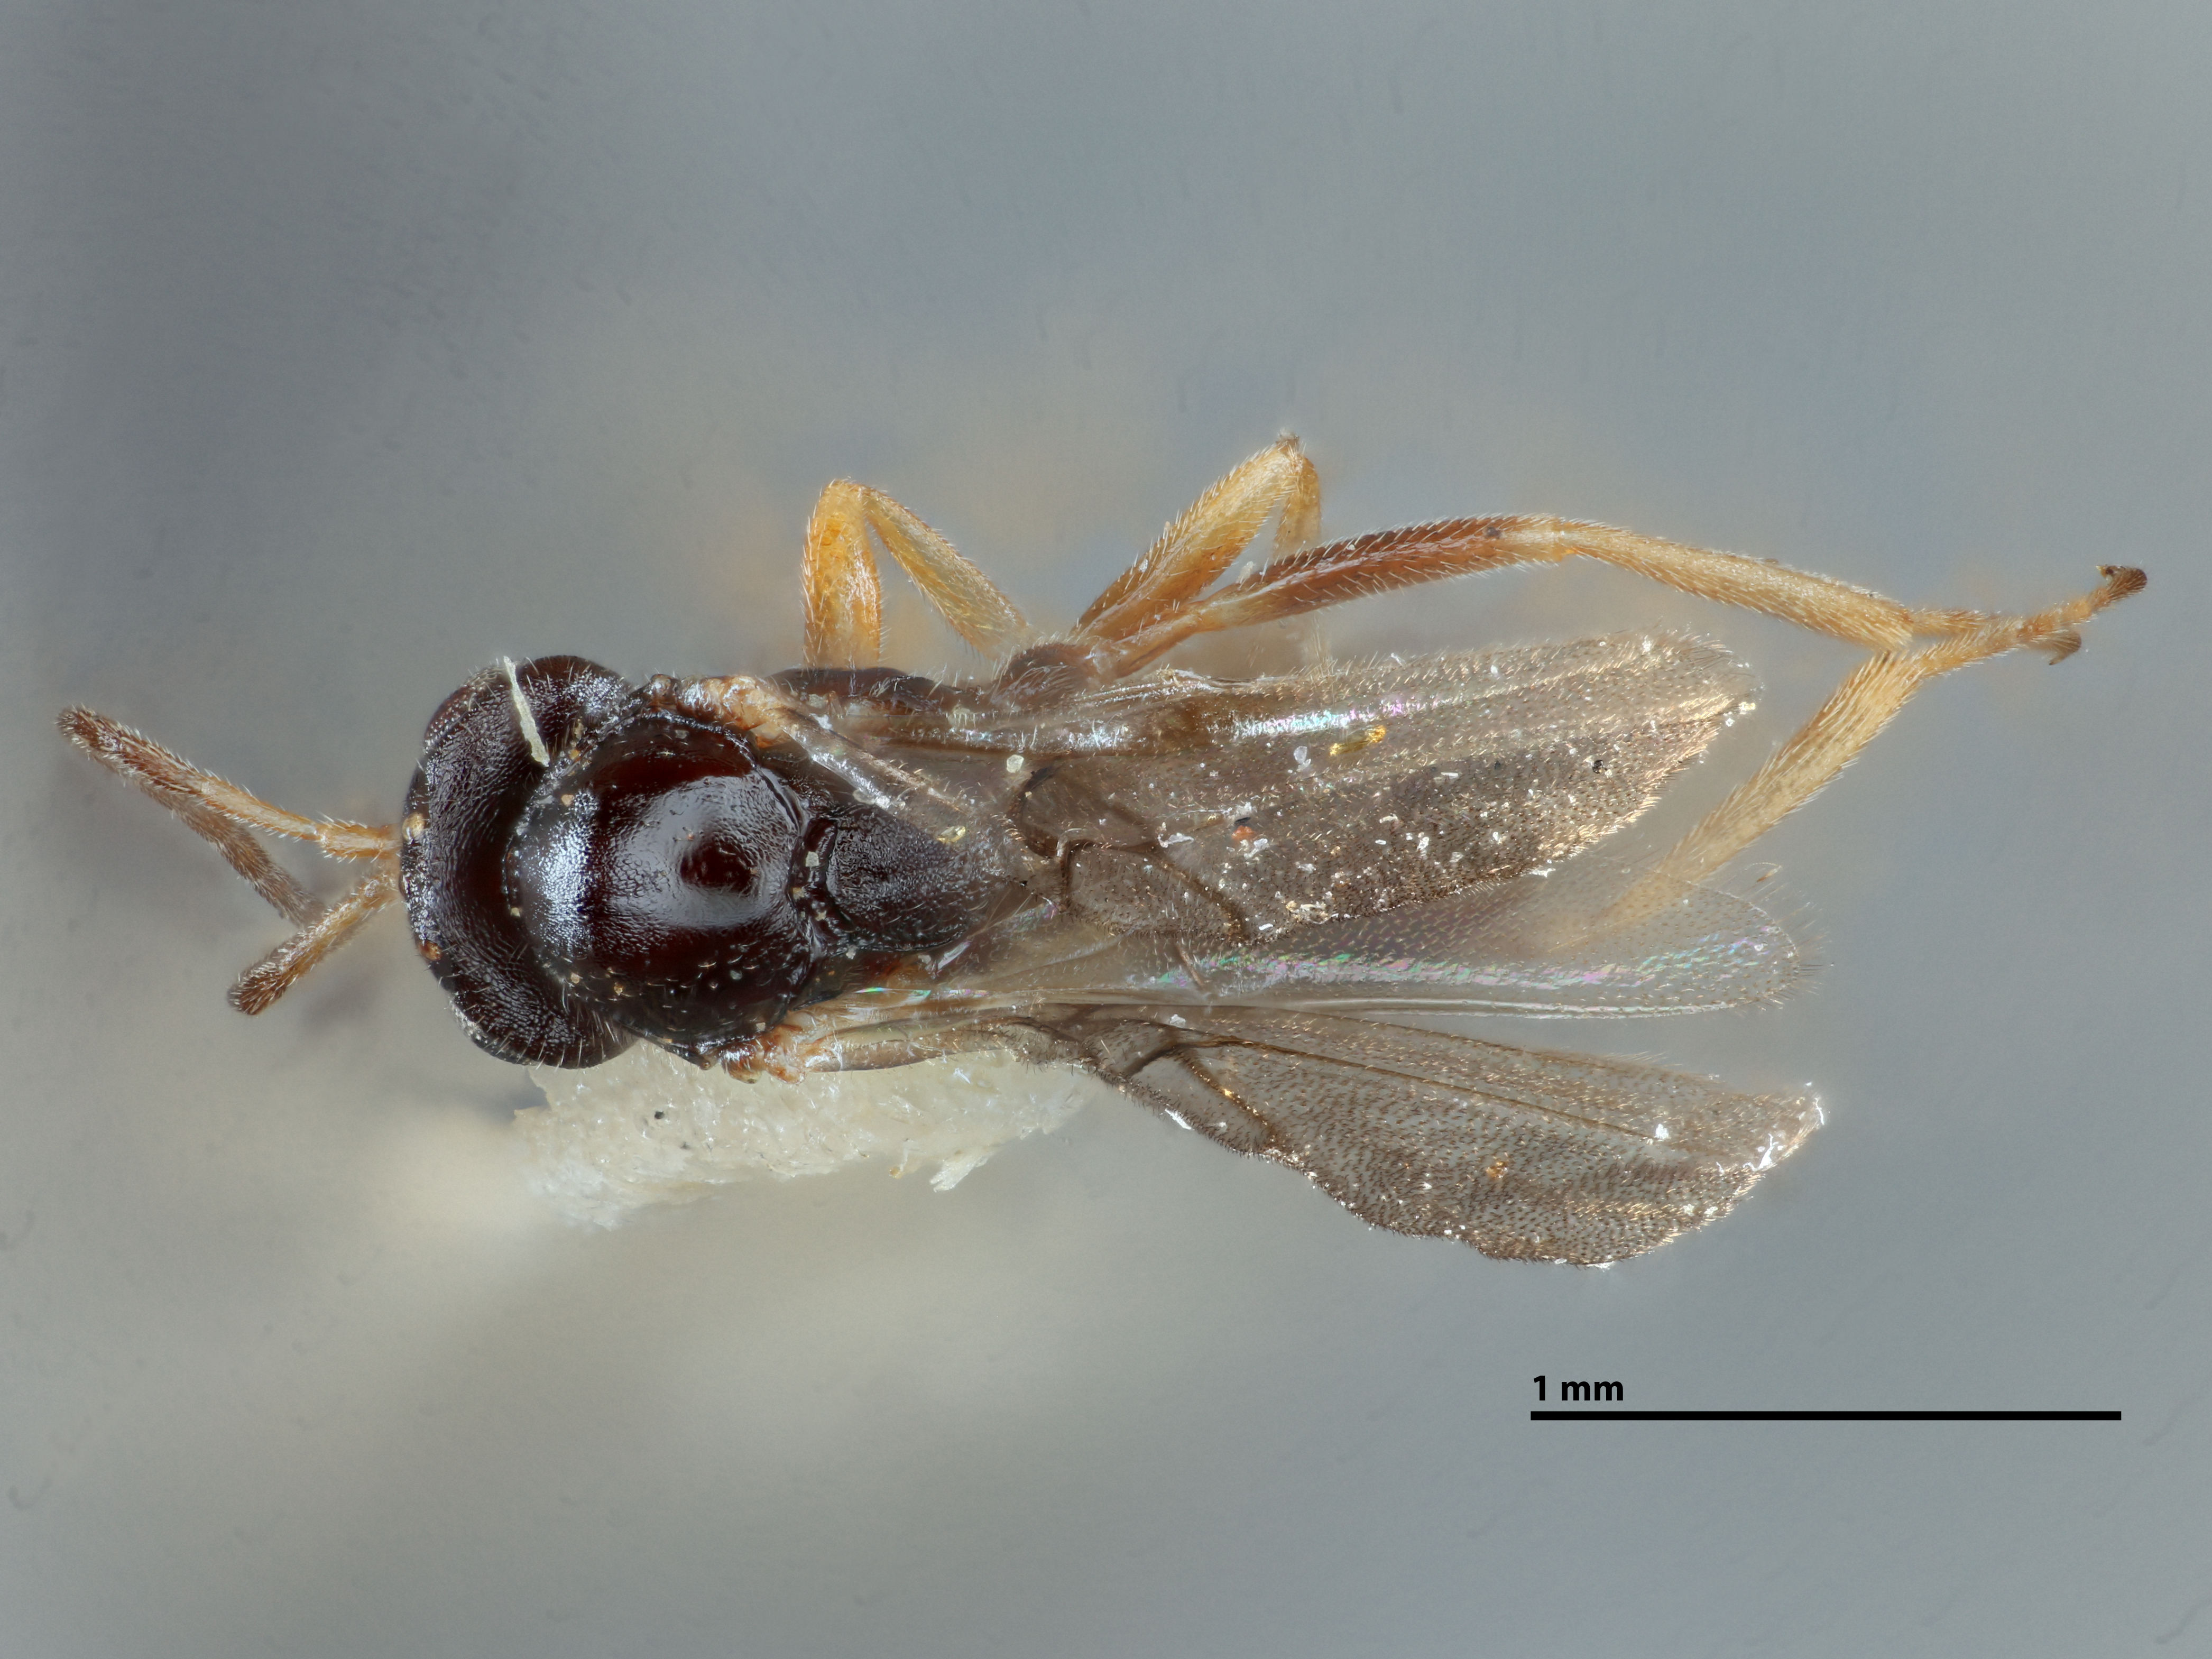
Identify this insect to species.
Neuroterus chrysolepis
